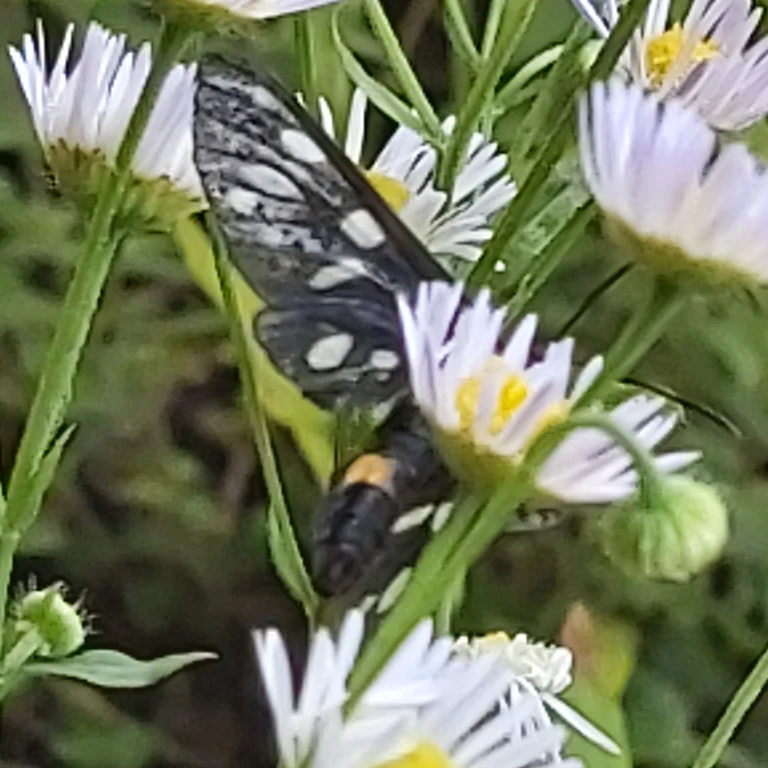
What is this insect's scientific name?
Amata phegea
